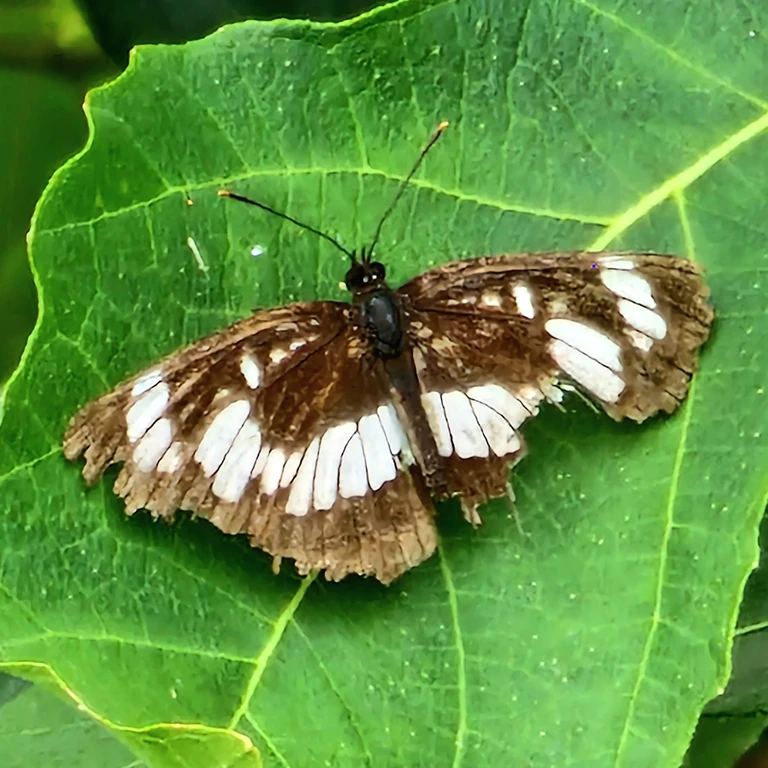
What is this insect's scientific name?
Neptis rivularis
